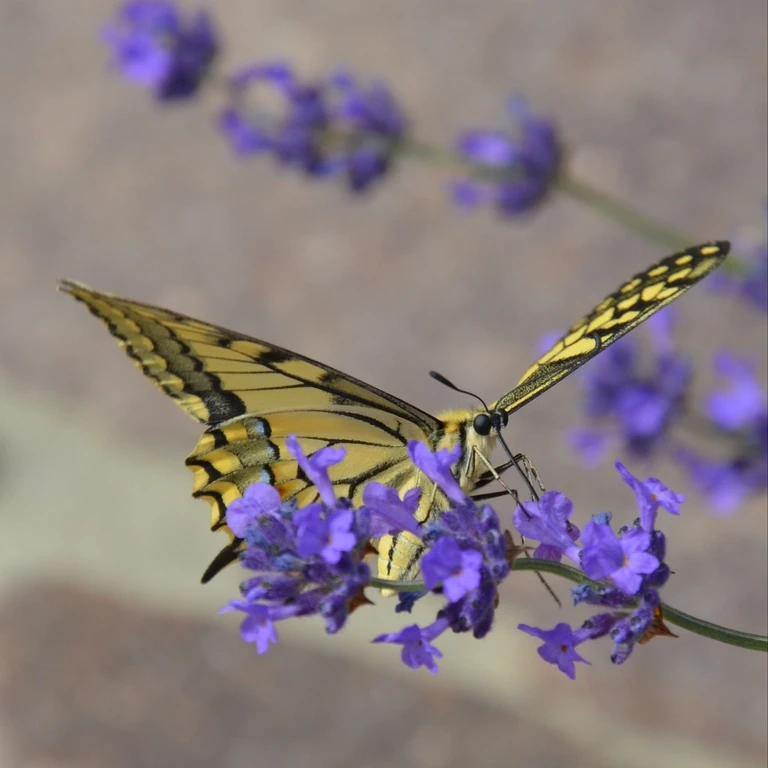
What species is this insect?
Papilio machaon
